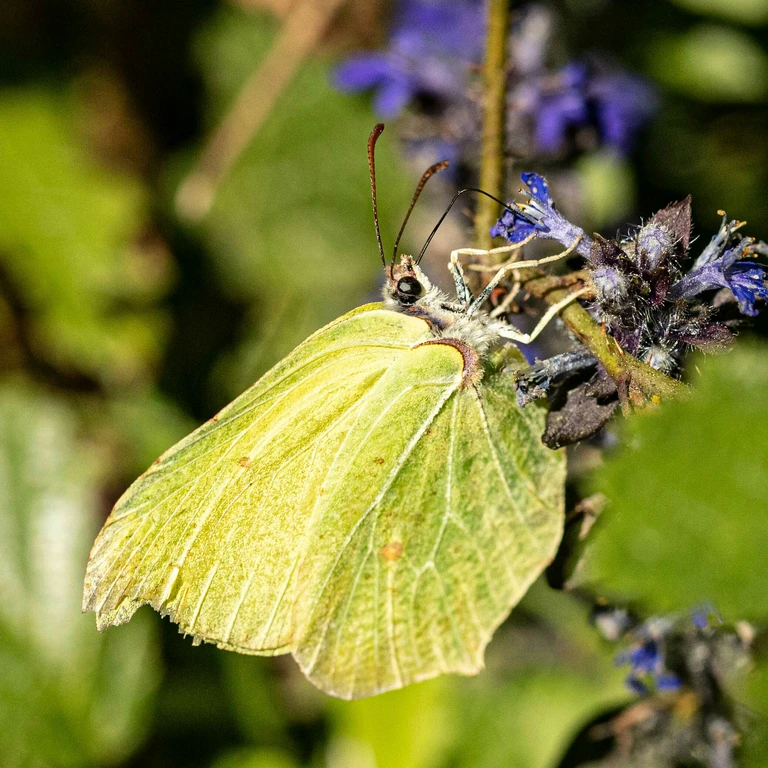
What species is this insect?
Gonepteryx rhamni
